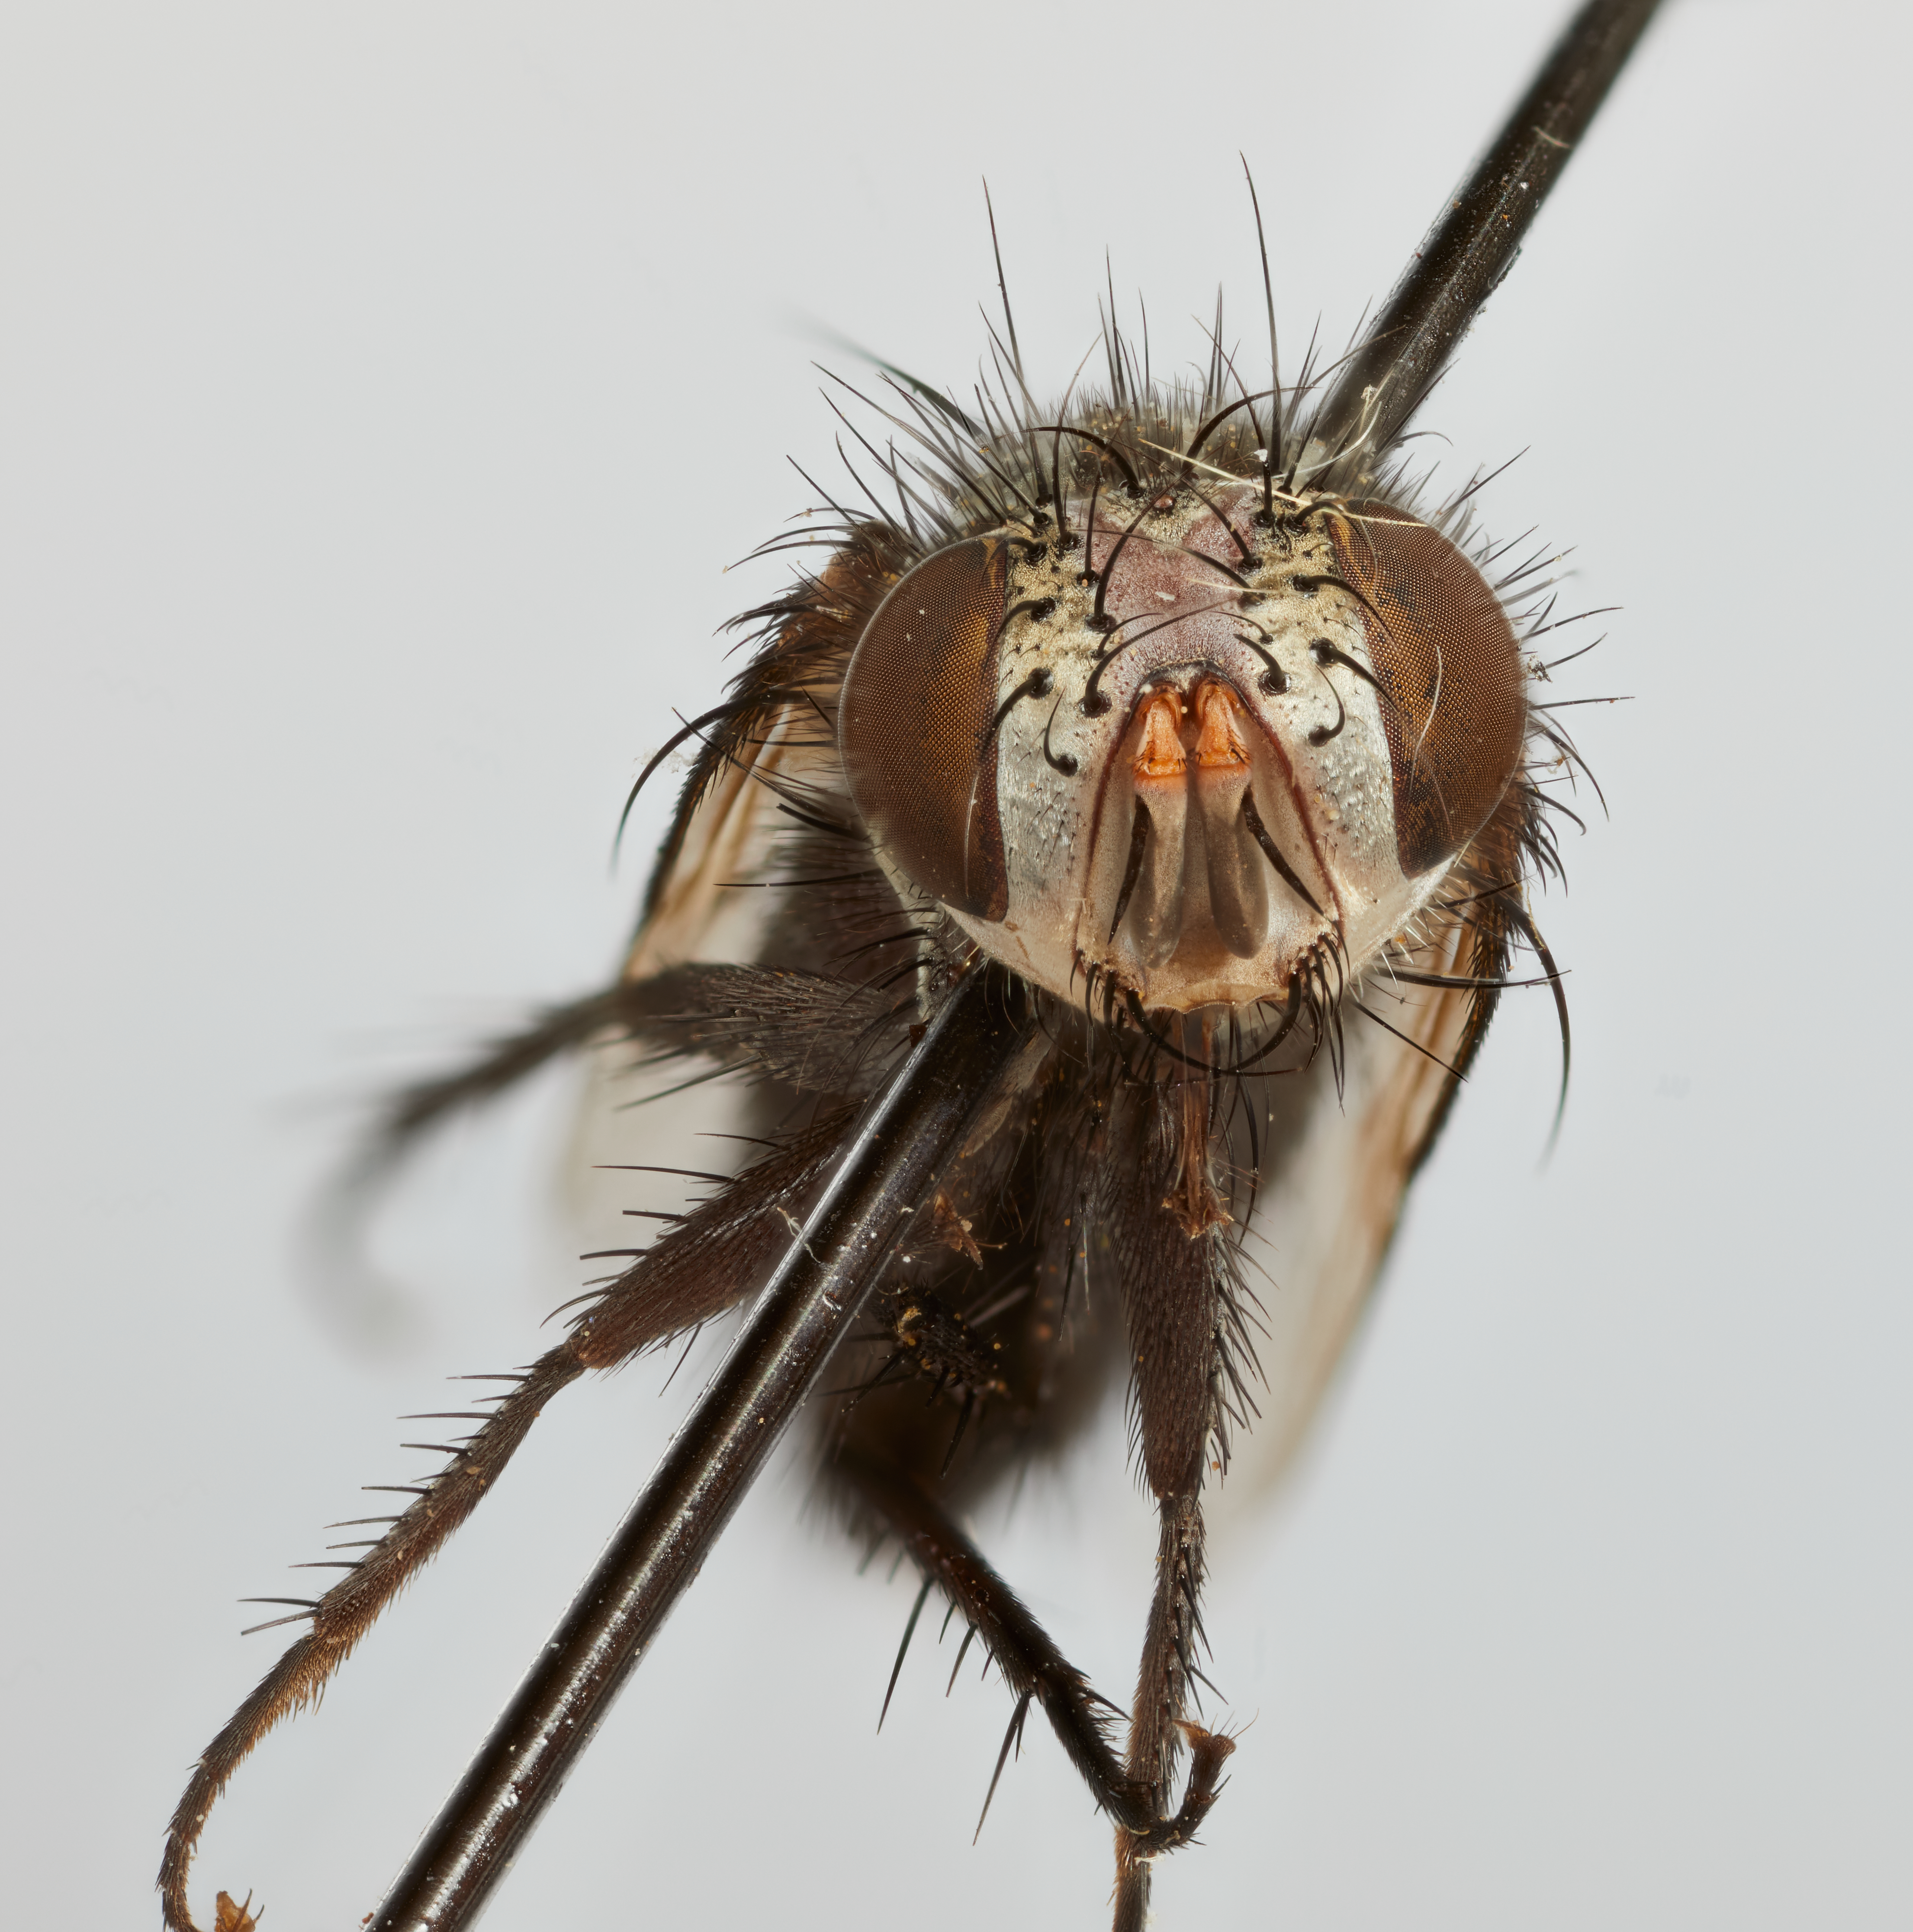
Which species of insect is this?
Sthenopleura latifrons
